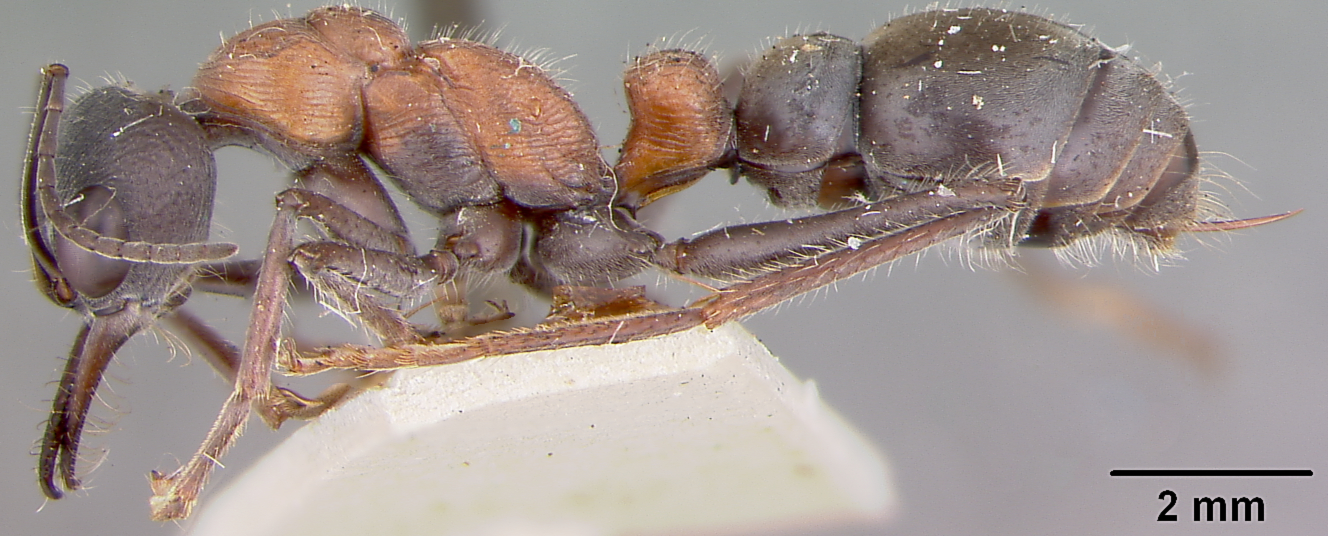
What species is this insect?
Myrmecia chasei
